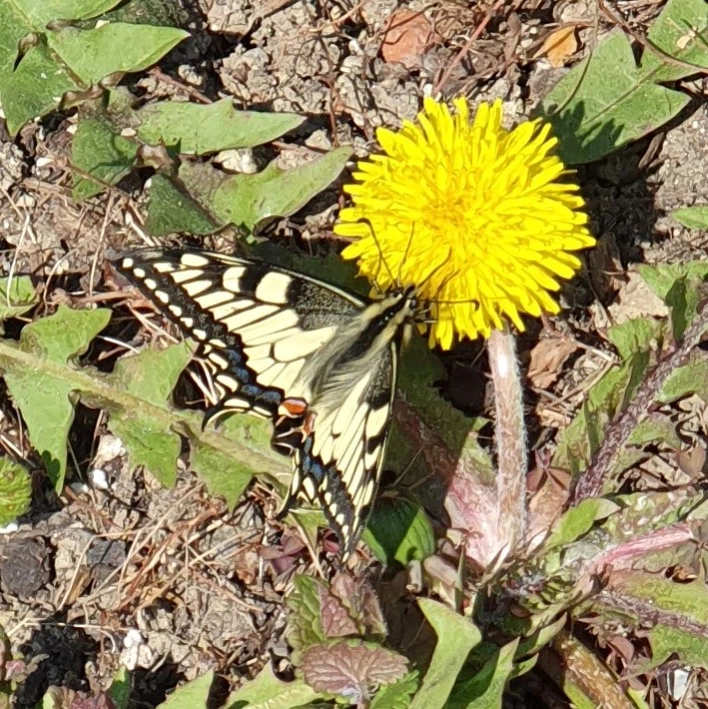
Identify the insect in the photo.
Papilio machaon
